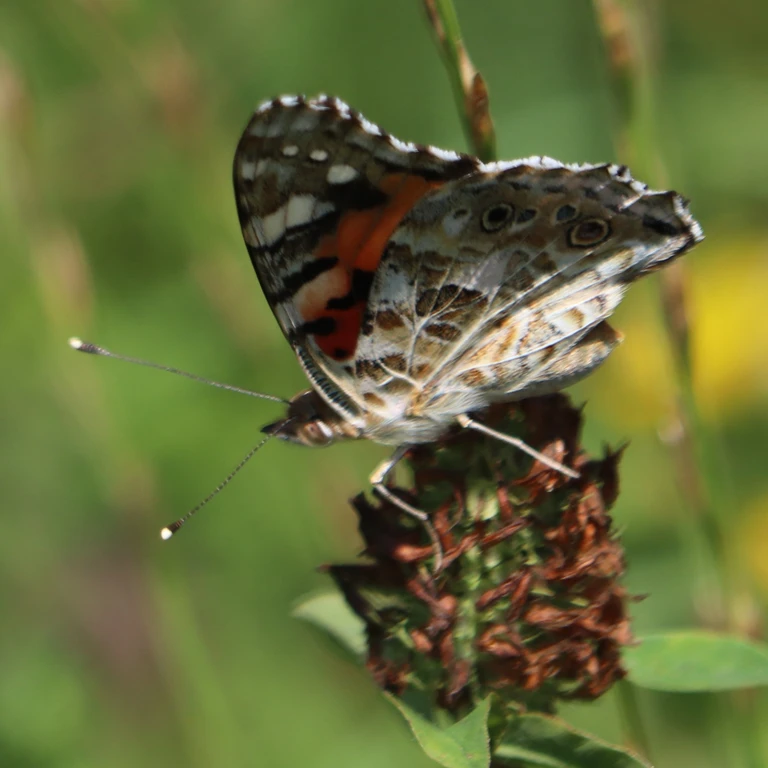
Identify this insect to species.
Vanessa cardui
